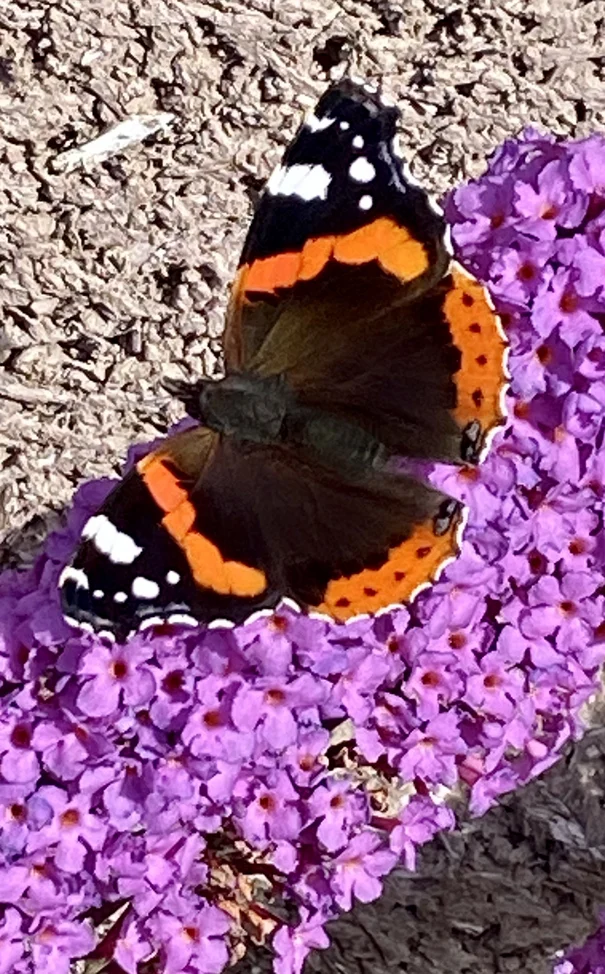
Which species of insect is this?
Vanessa atalanta
